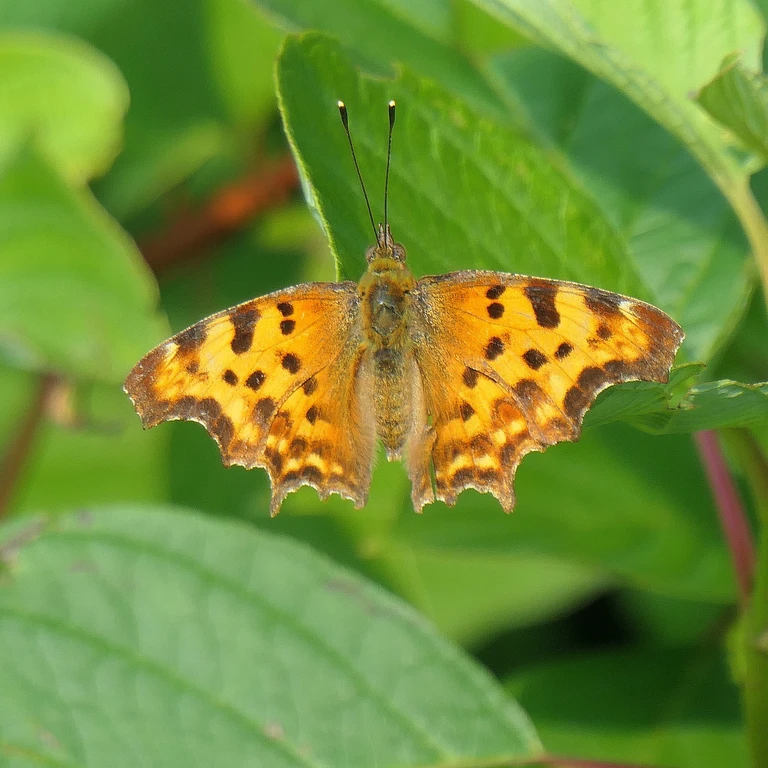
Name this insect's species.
Polygonia c-album
